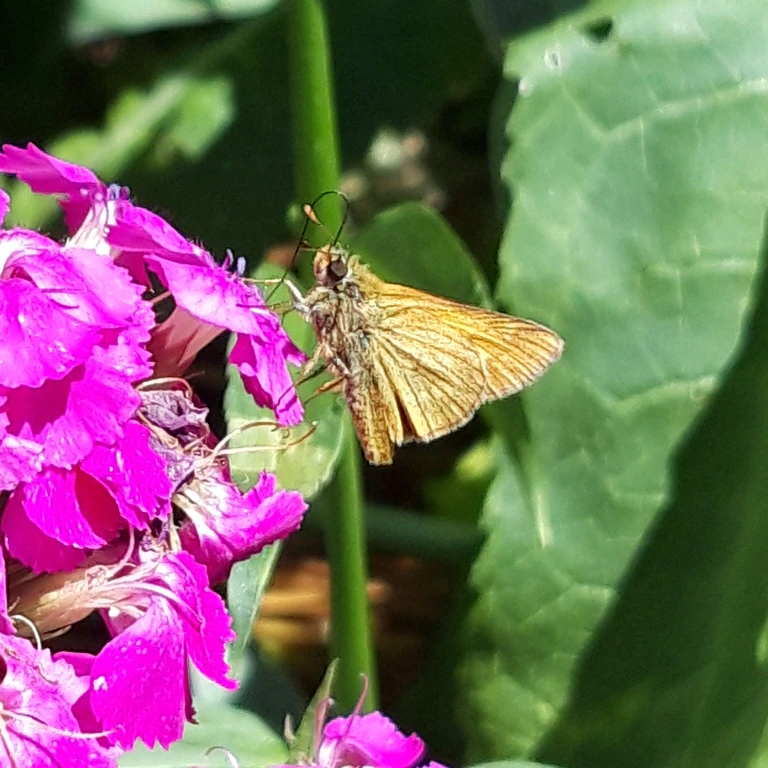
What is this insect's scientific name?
Ochlodes sylvanus (also Ochlodes venata)
